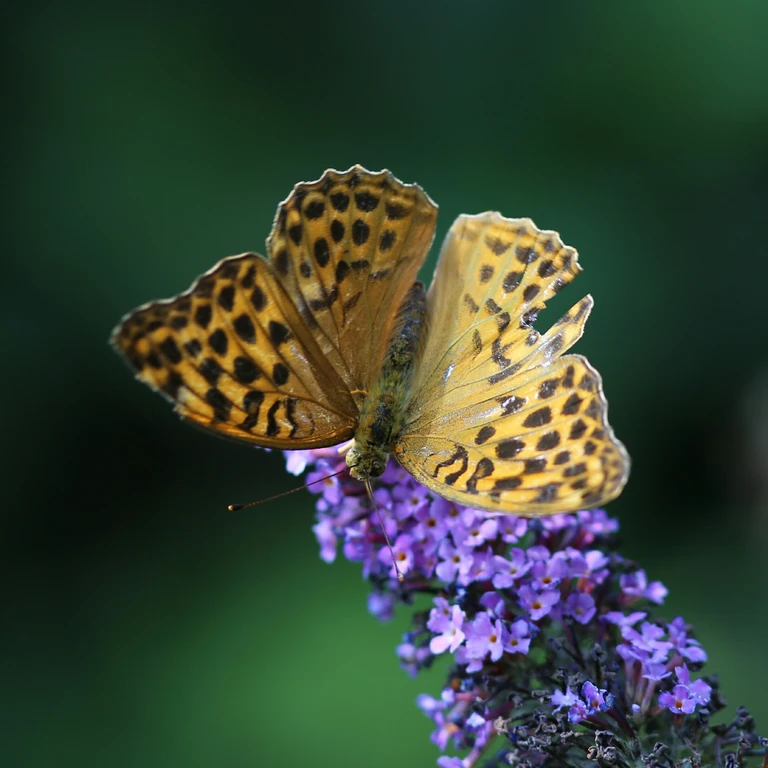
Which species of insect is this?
Argynnis paphia
